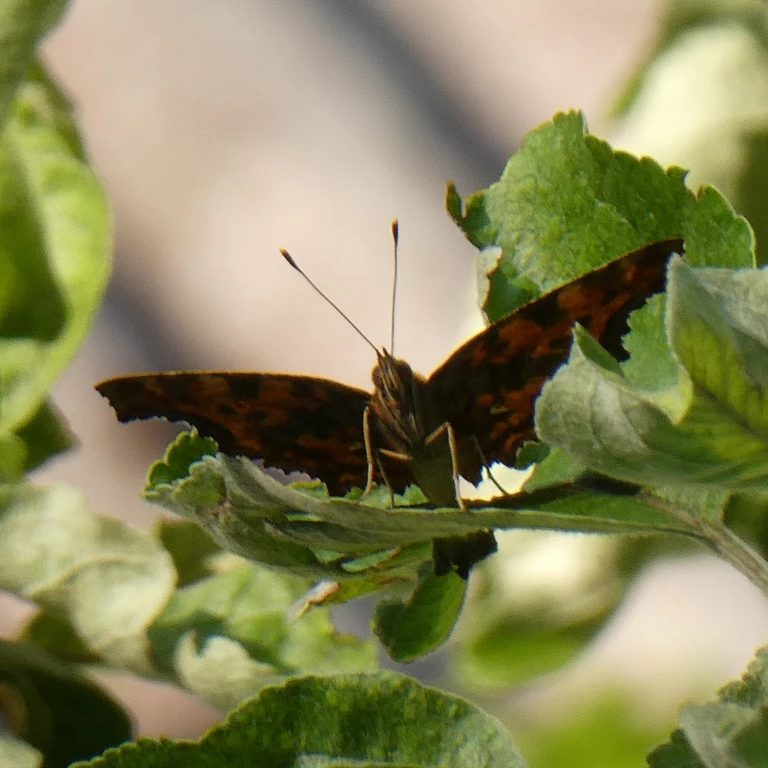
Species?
Polygonia c-album
